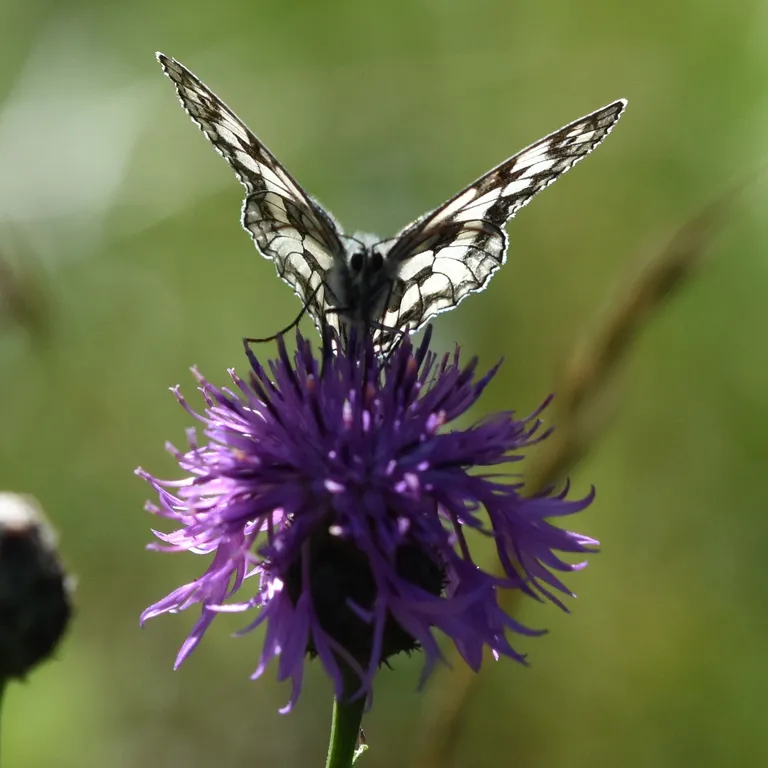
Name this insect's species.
Melanargia galathea
